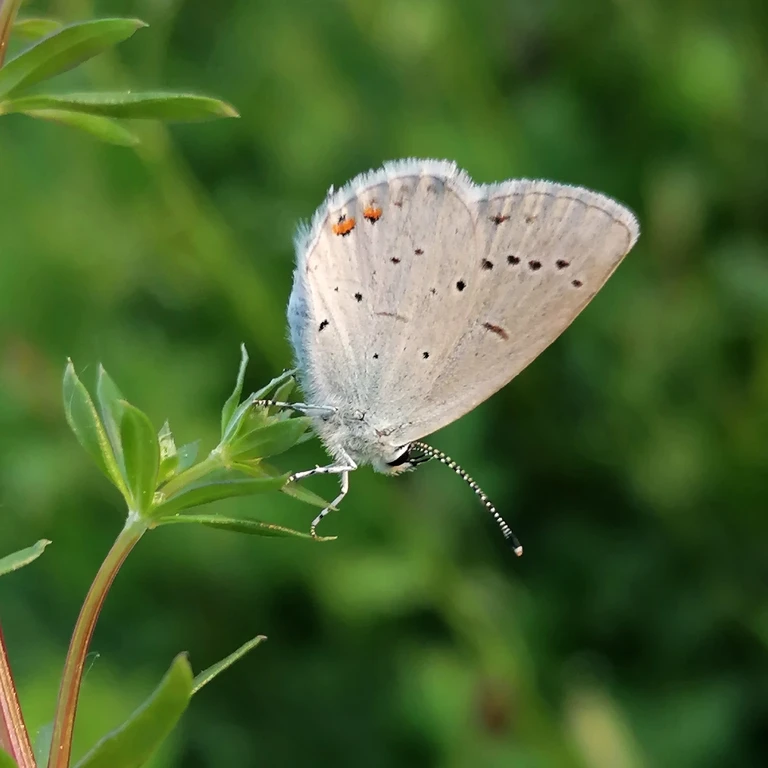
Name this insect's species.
Cupido argiades (also Elkalyce argiades)
